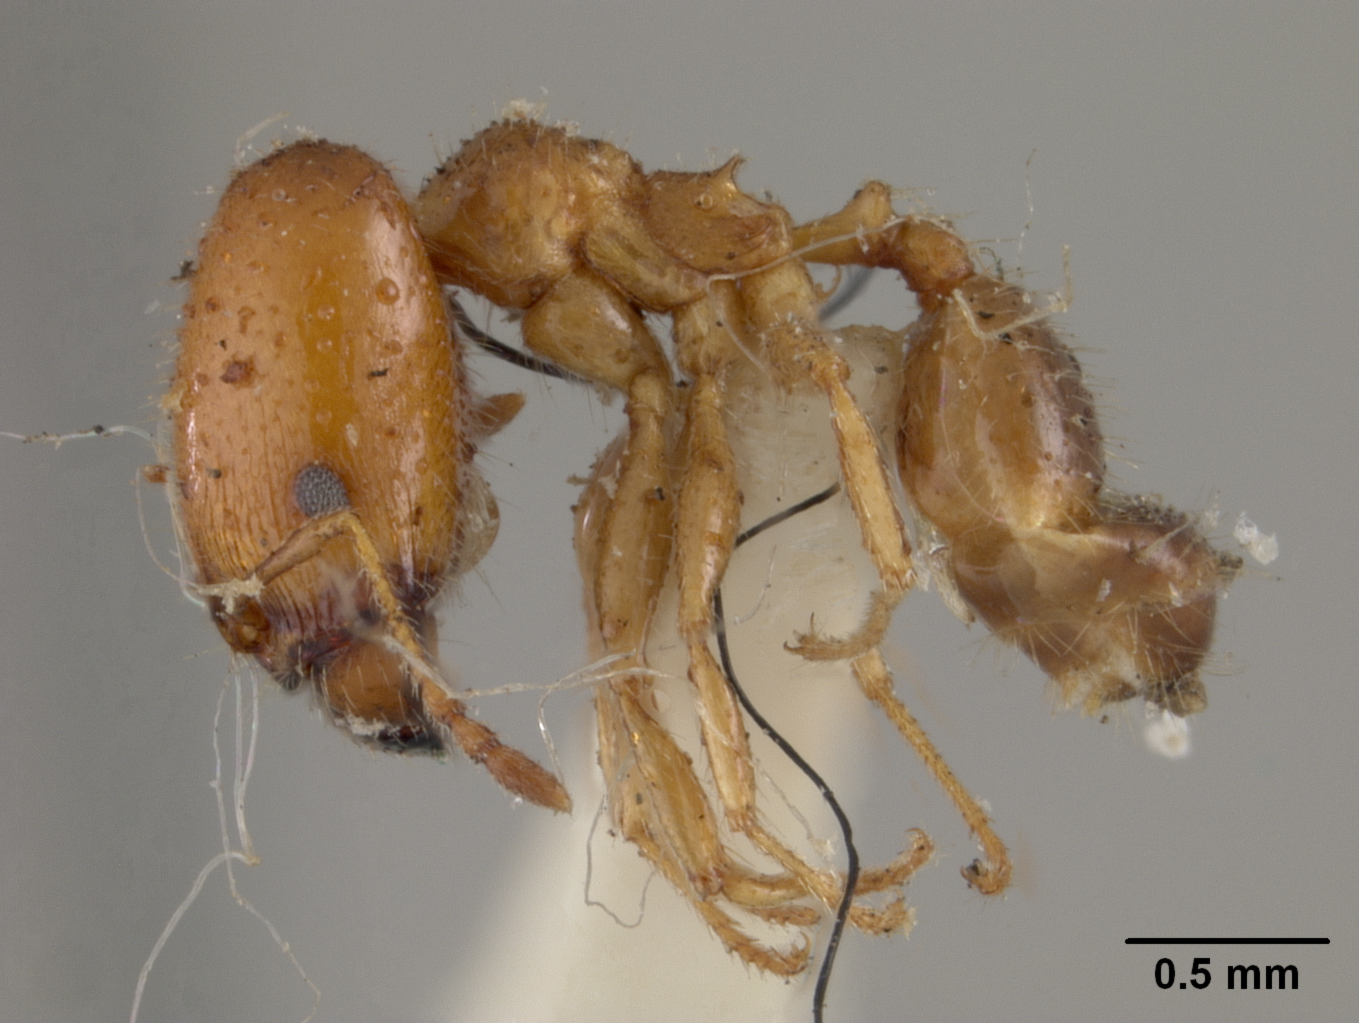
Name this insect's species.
Pheidole kingi
